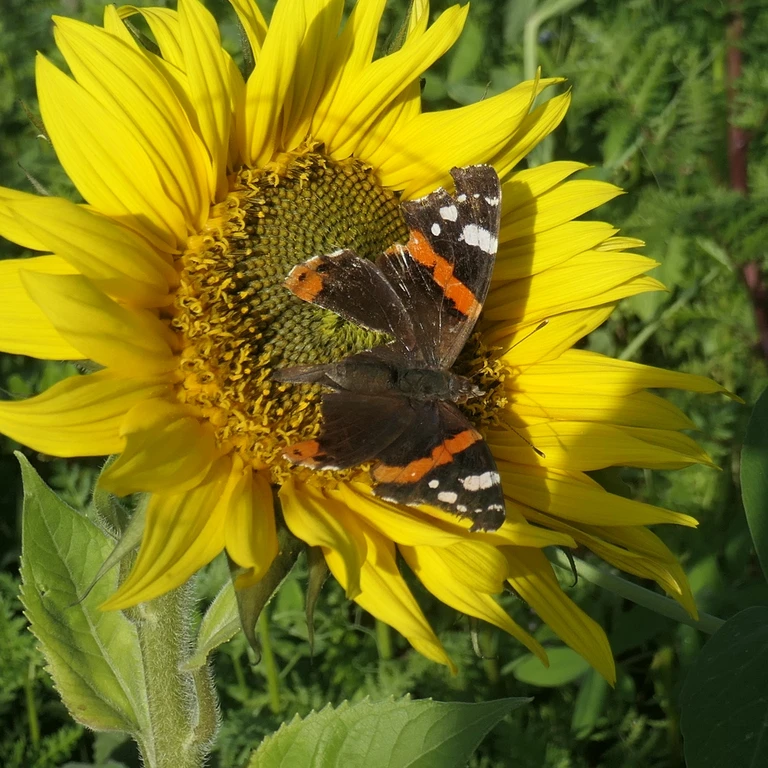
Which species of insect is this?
Vanessa atalanta
